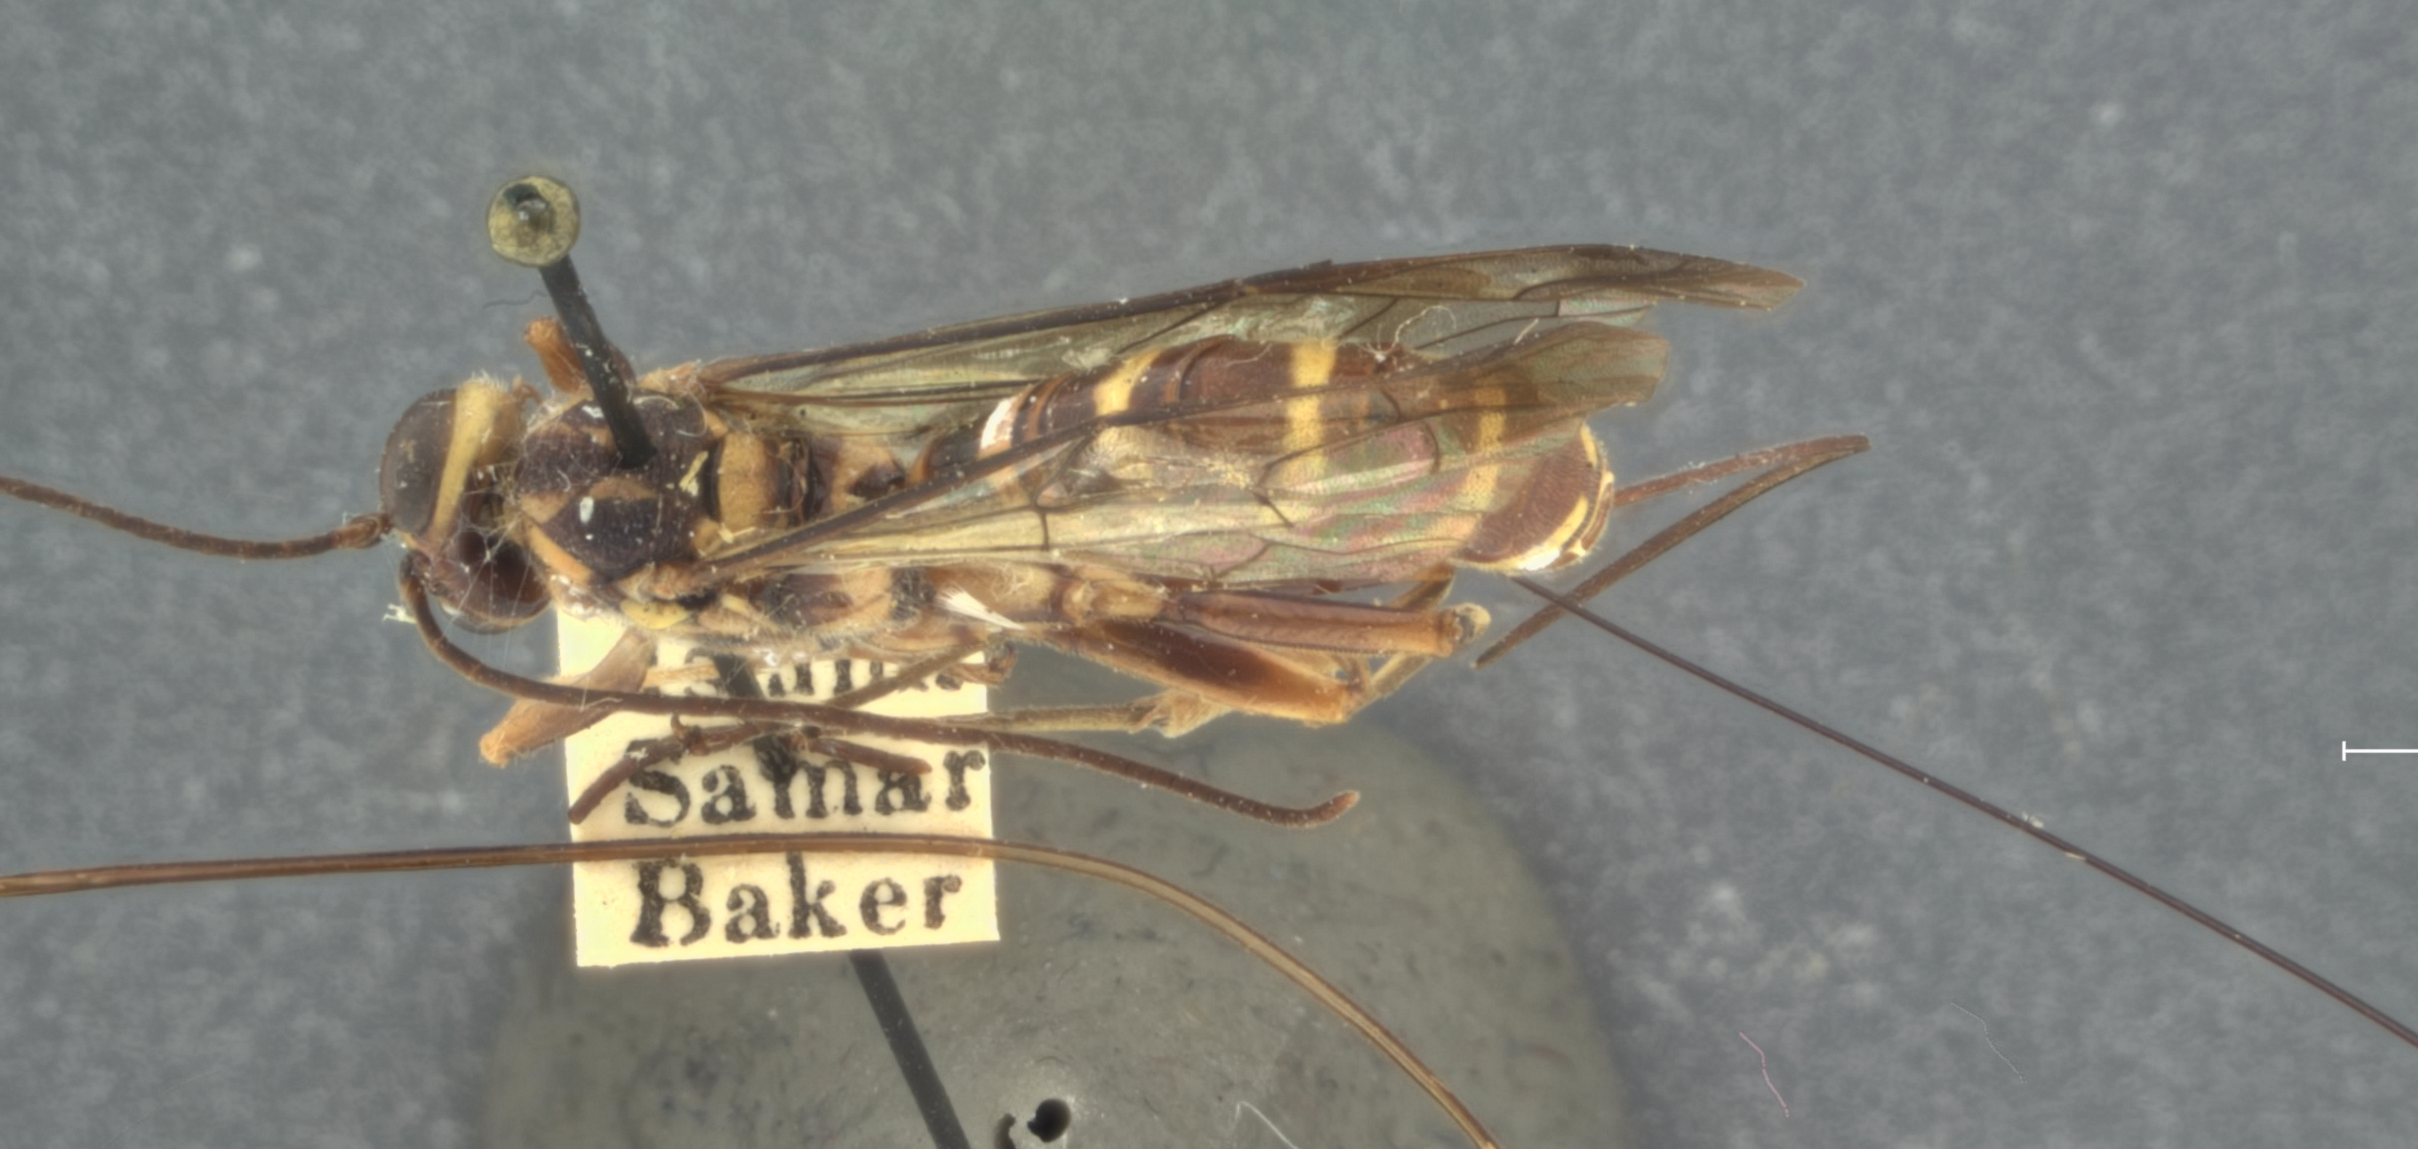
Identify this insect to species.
Sychnostigma similis
